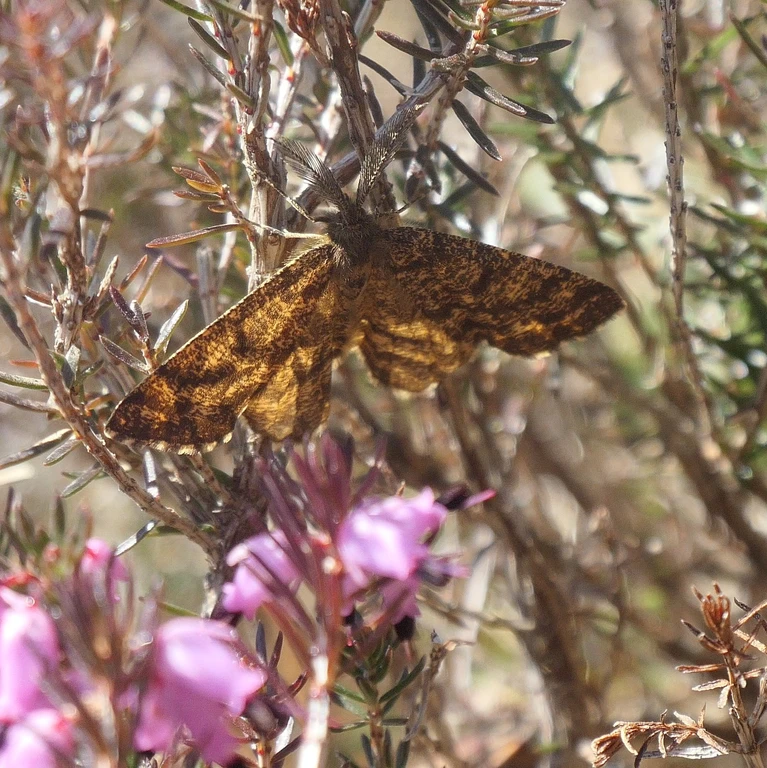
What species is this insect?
Ematurga atomaria
